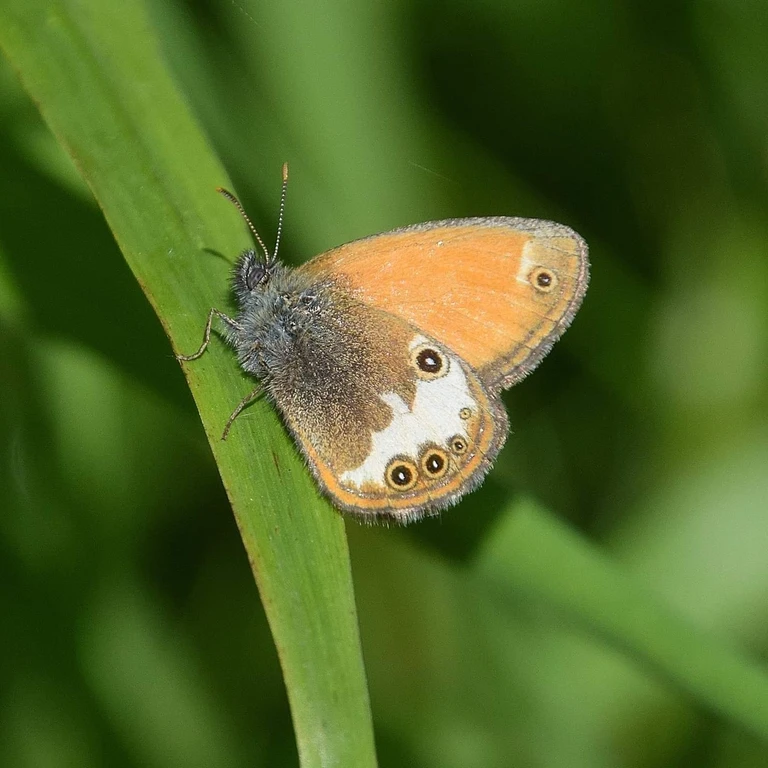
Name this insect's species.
Coenonympha arcania
